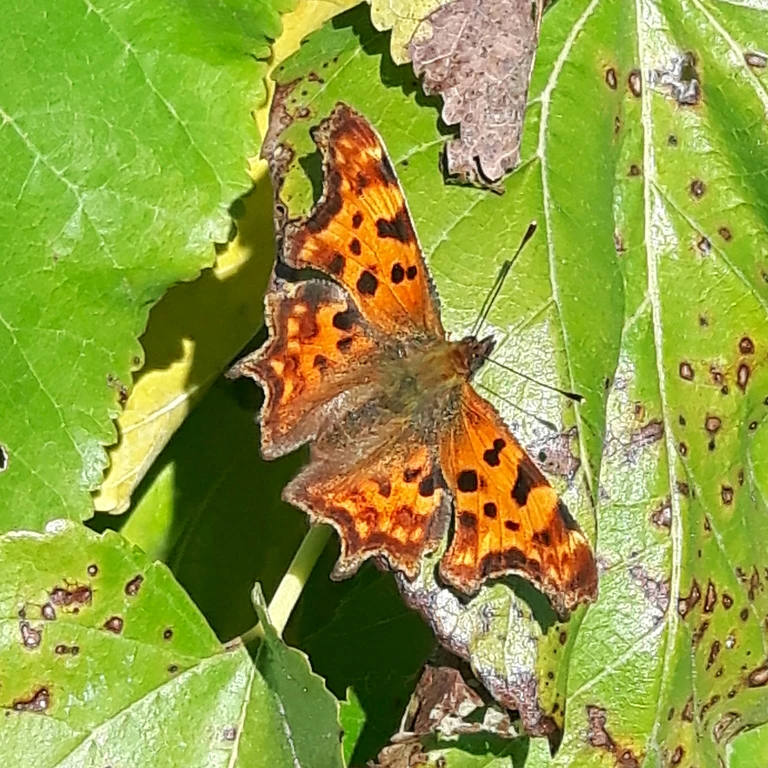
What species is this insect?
Polygonia c-album
